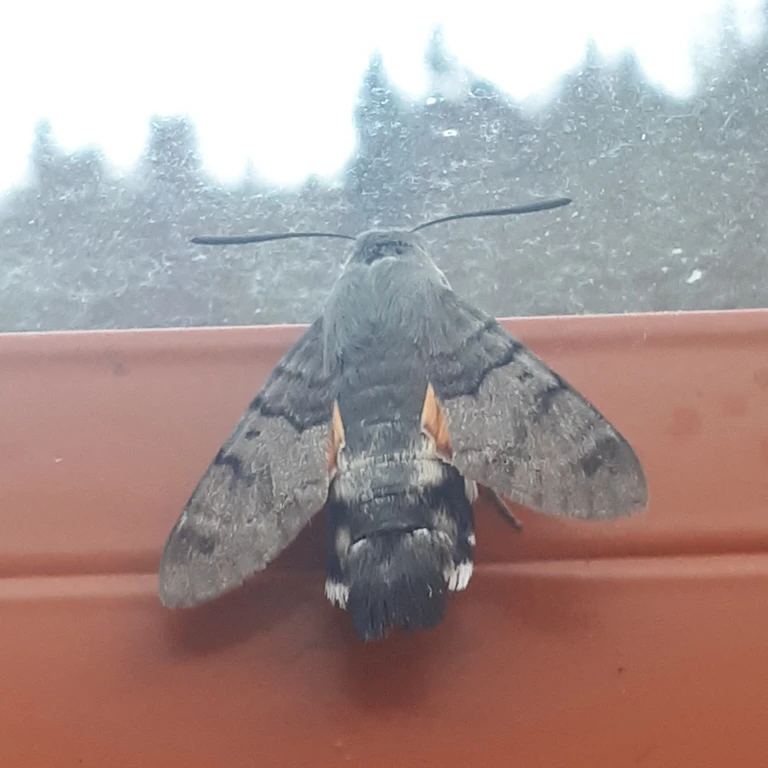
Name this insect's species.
Macroglossum stellatarum
